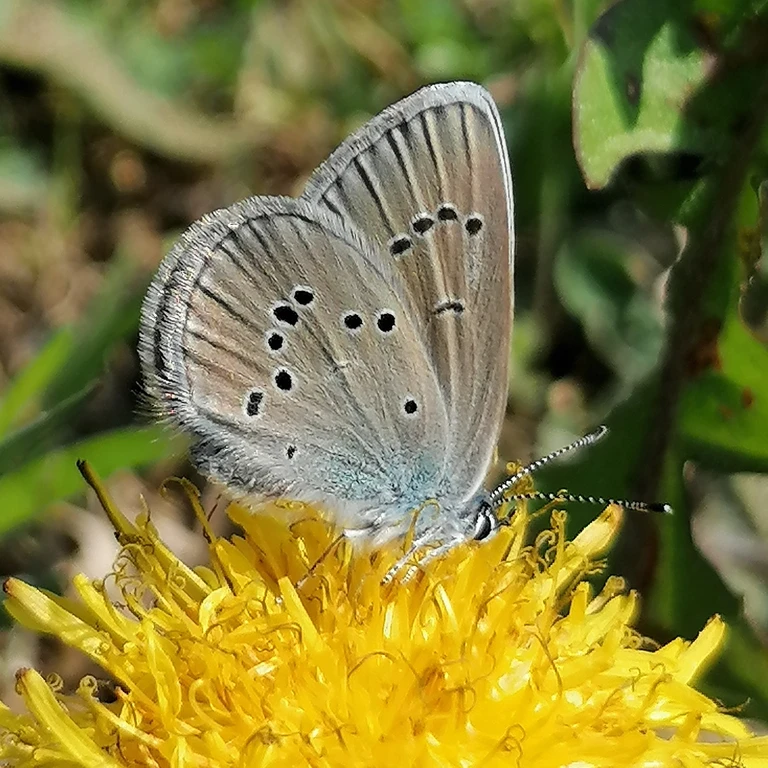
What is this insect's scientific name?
Cyaniris semiargus
